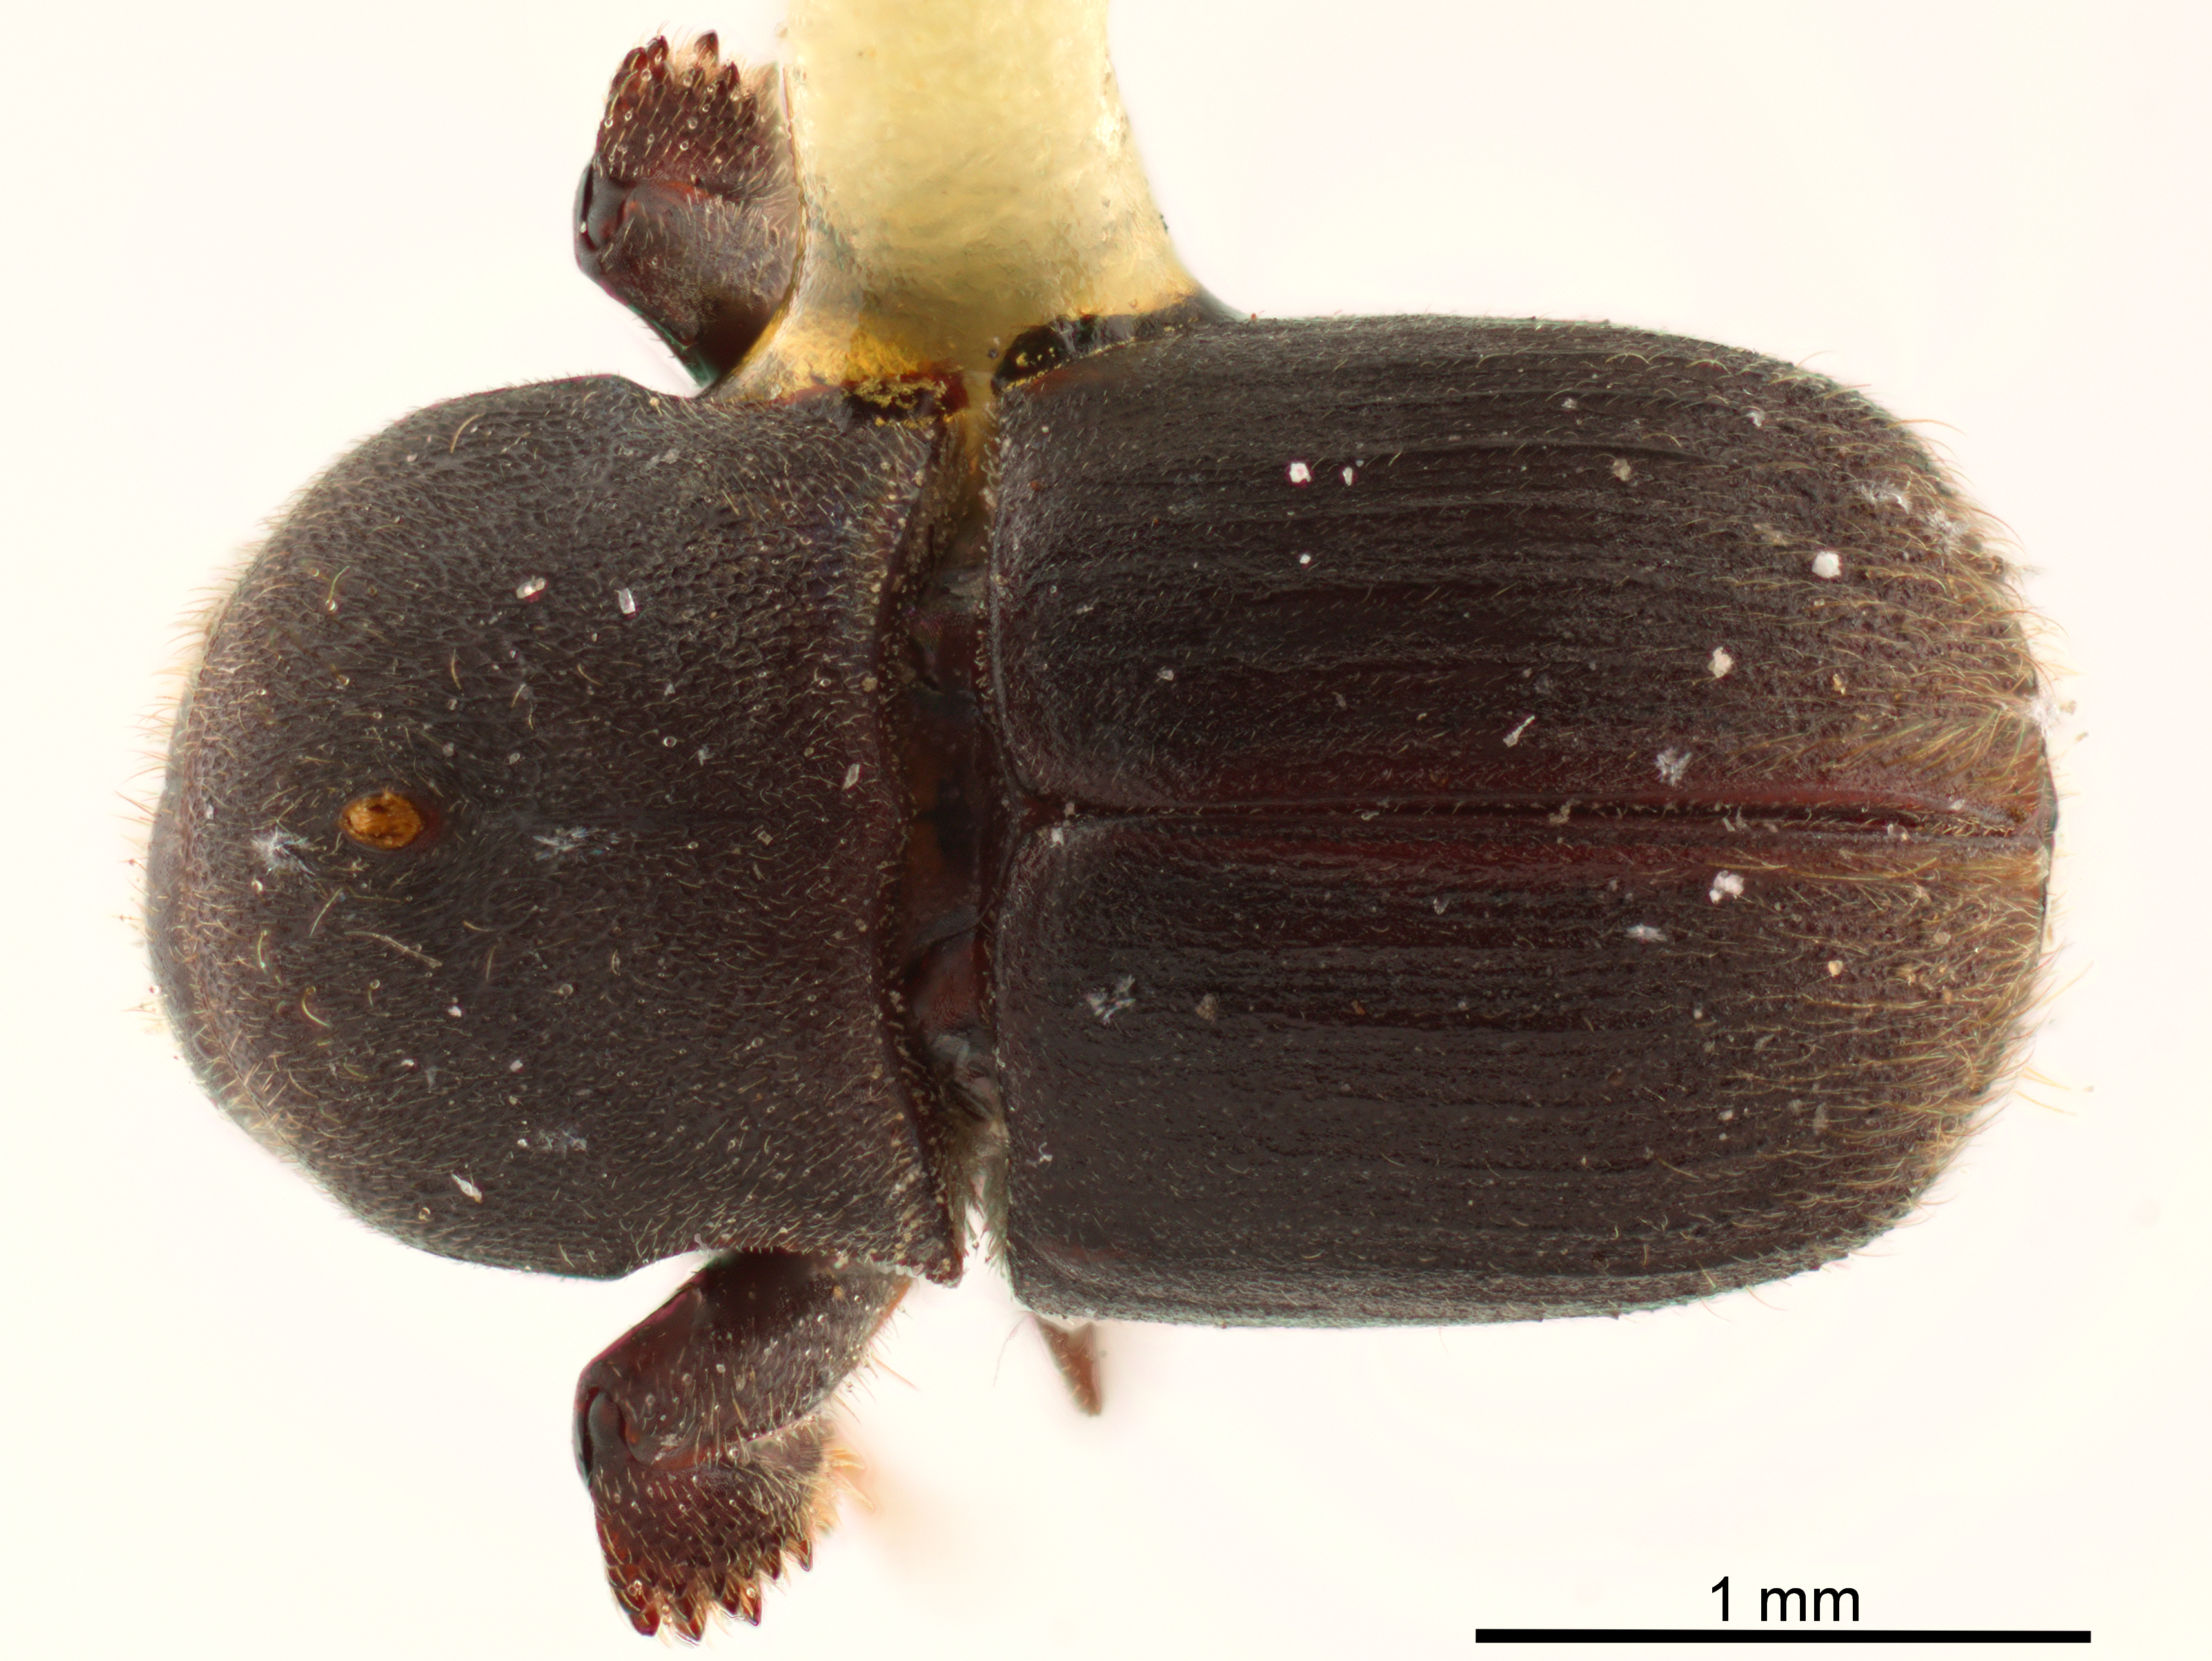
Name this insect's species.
Scolytoplatypus papuanus
